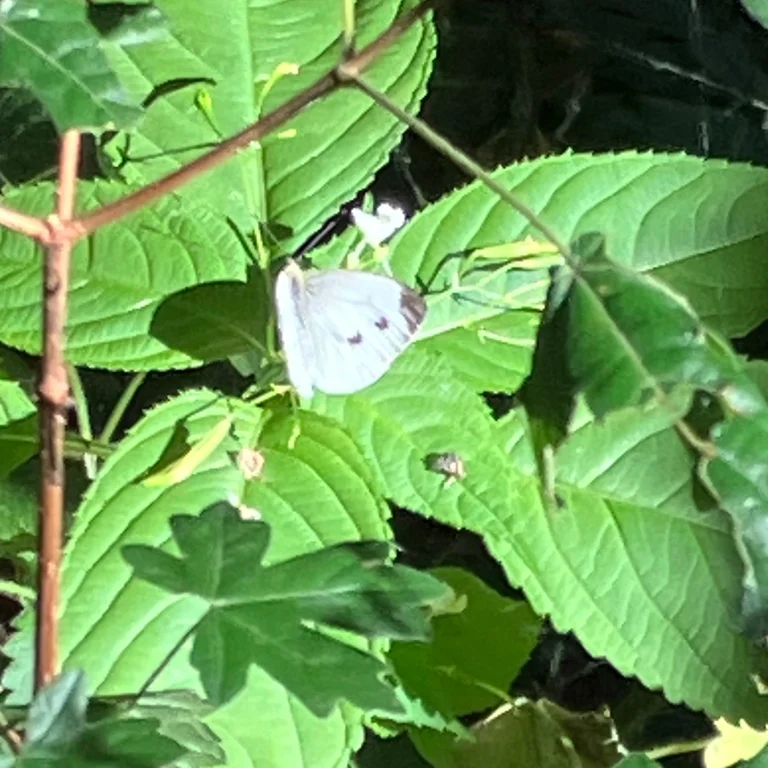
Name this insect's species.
Pieris napi
